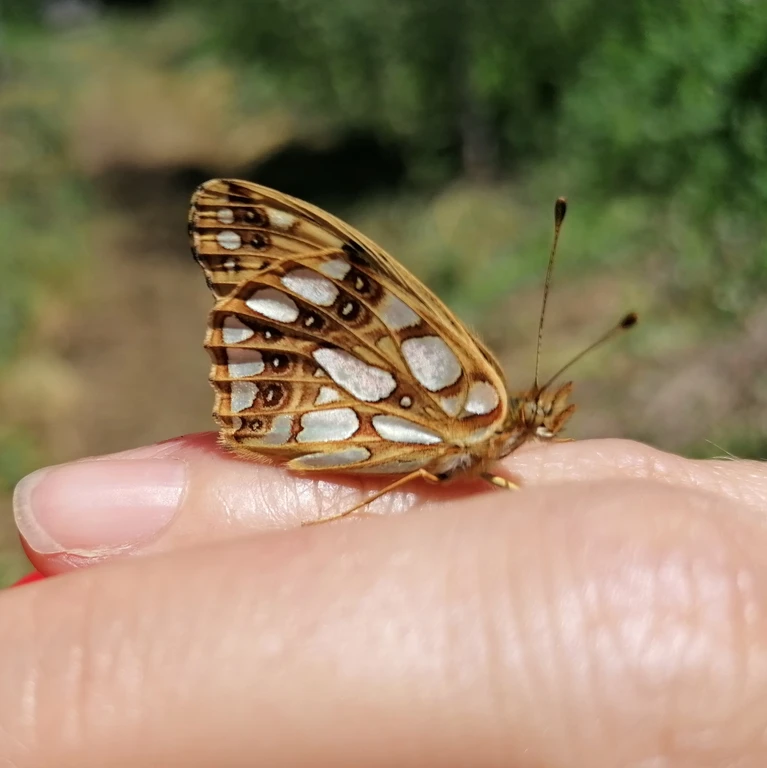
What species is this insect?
Issoria lathonia
